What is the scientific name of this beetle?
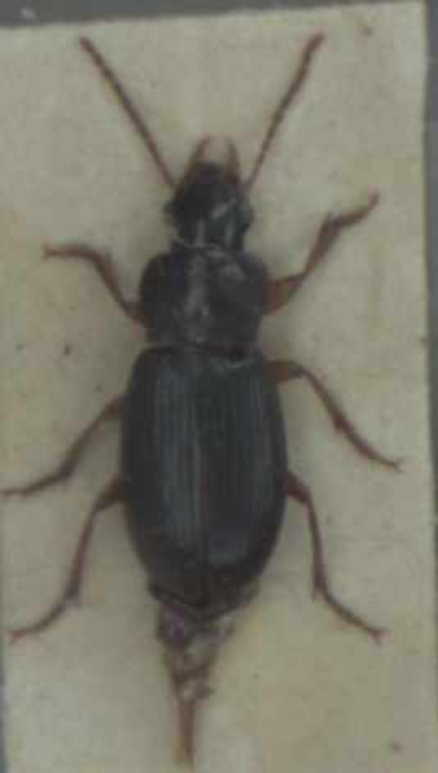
Ophonus rufibarbis
